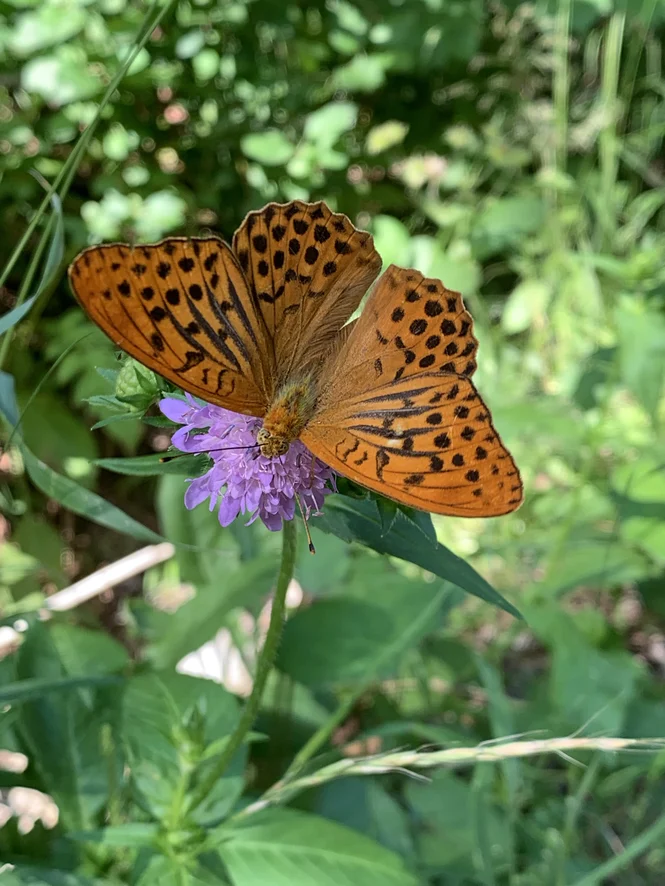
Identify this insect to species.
Argynnis paphia
